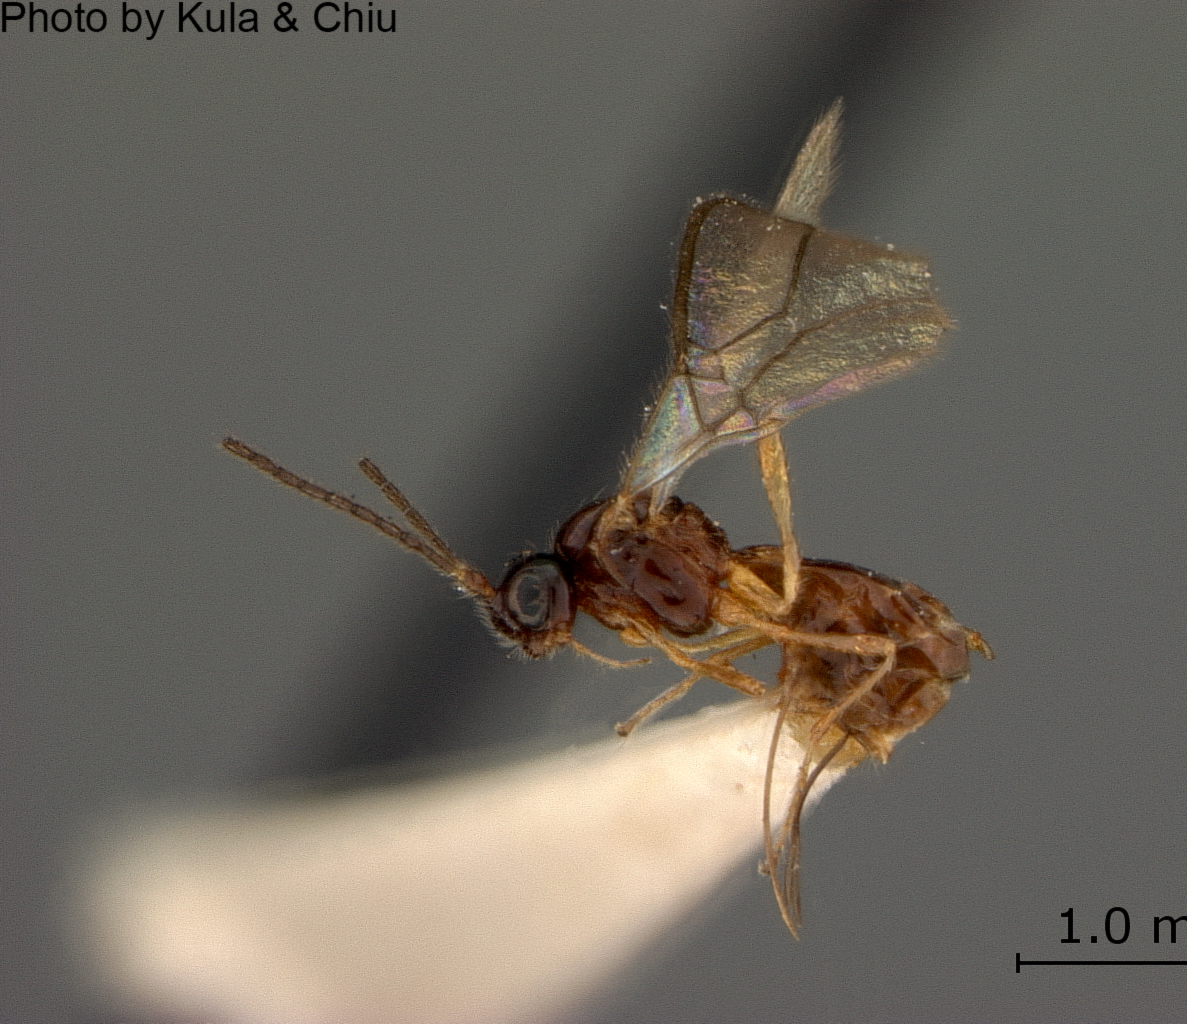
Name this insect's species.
Aspilota astoriensis
